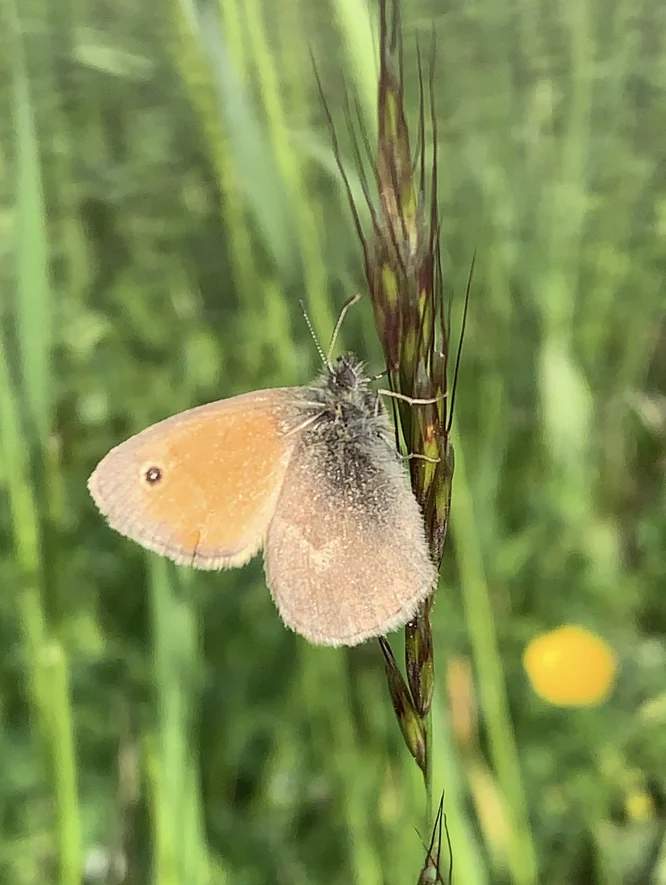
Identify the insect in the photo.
Coenonympha pamphilus
